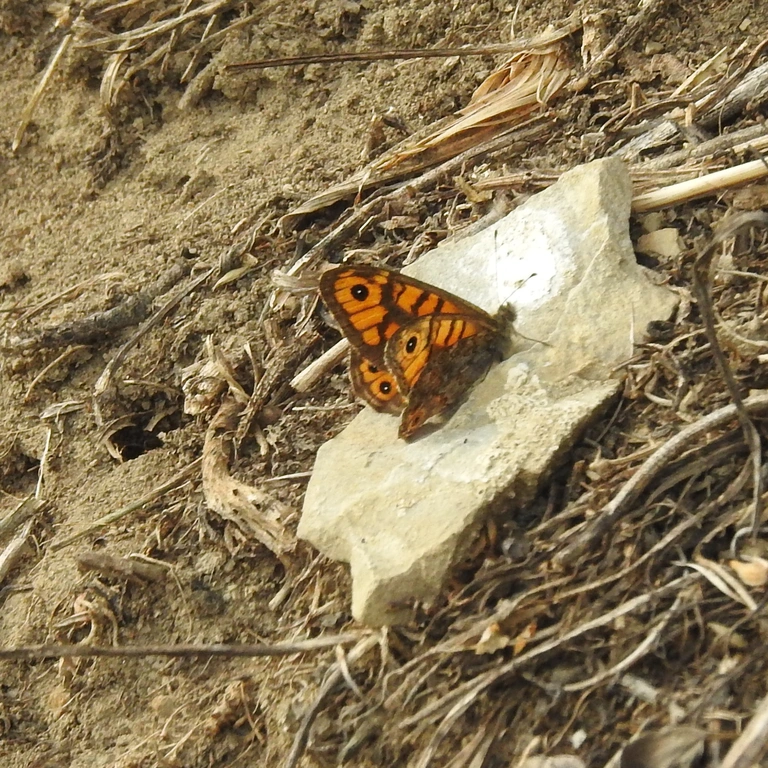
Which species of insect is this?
Lasiommata megera (also Pararge megera)
